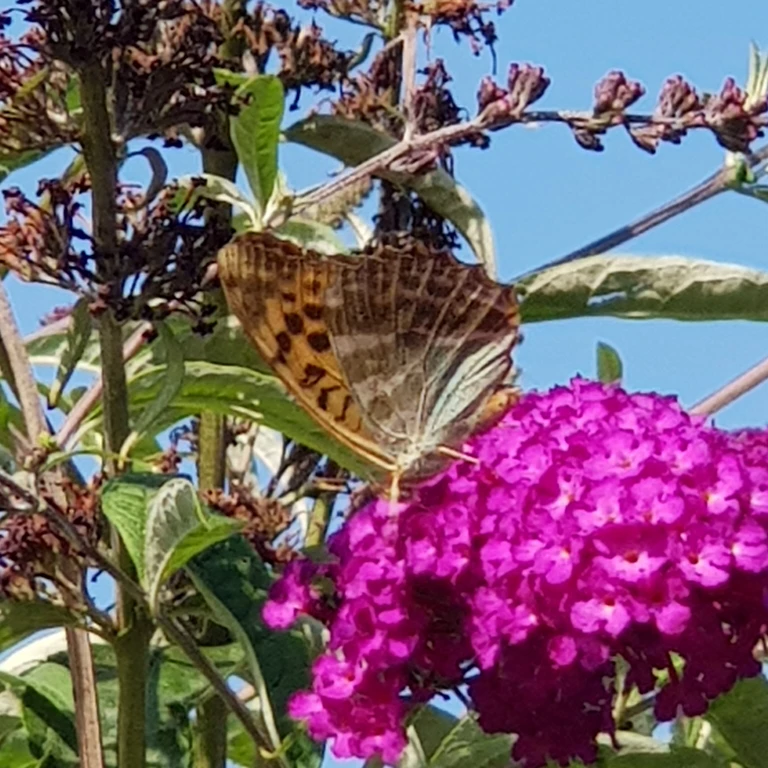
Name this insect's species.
Argynnis paphia
